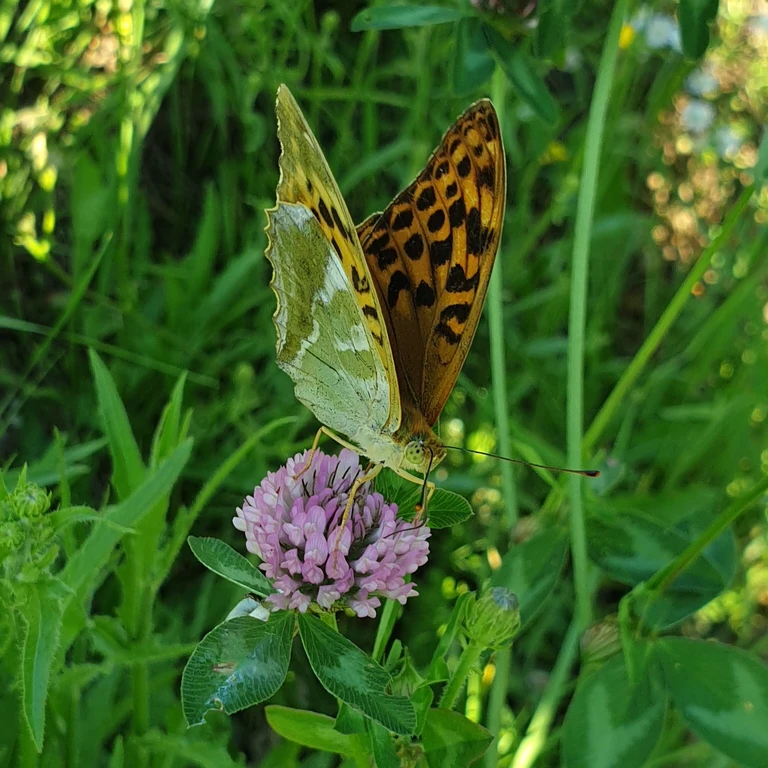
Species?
Argynnis paphia
